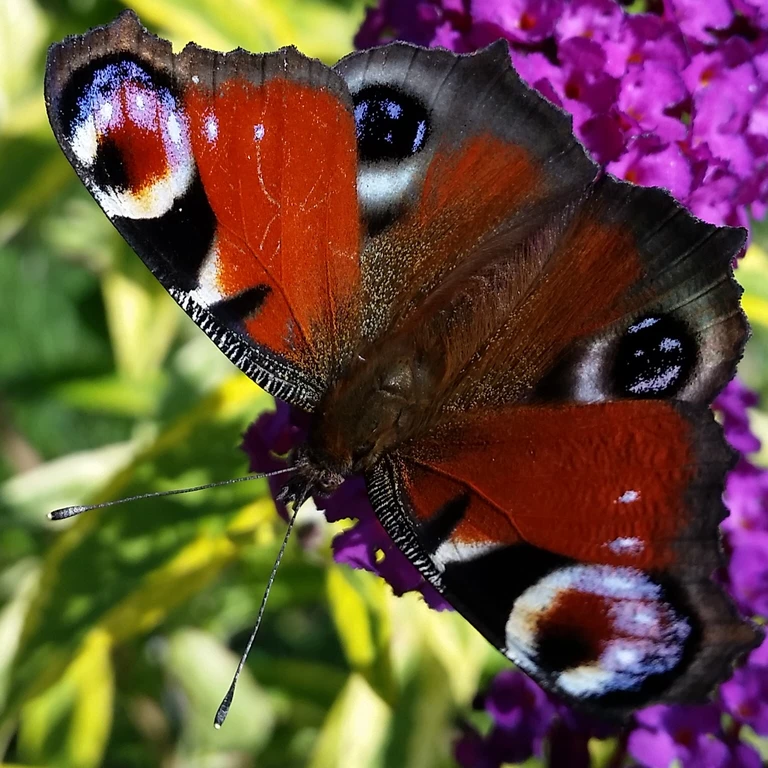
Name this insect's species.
Aglais io
